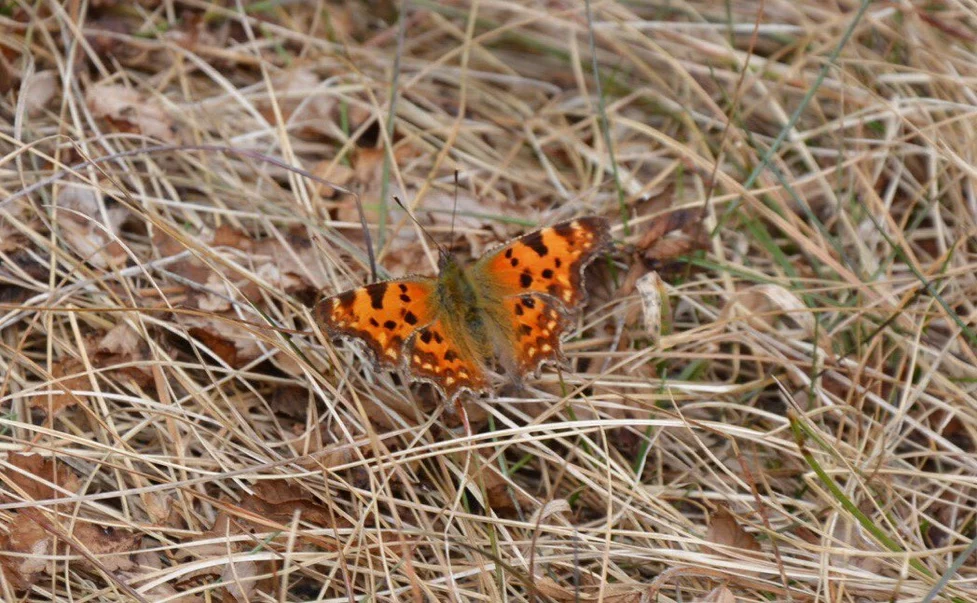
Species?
Polygonia c-album
